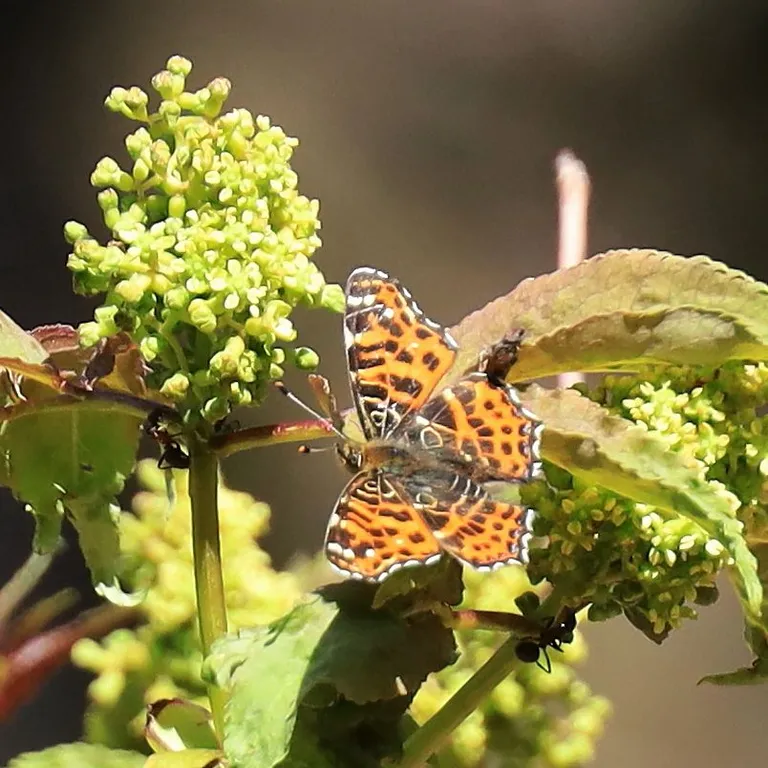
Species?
Araschnia levana
